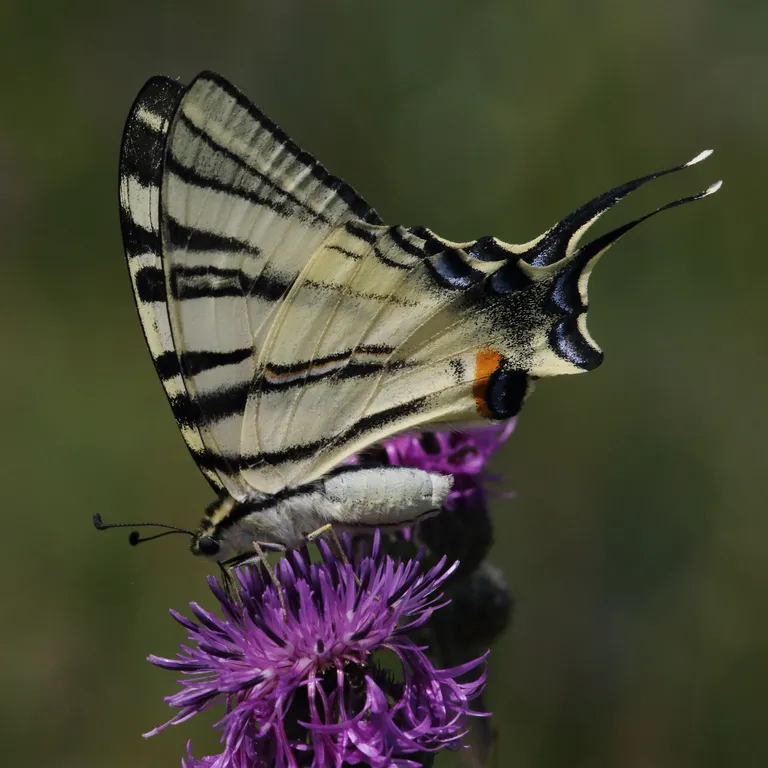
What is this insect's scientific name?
Iphiclides podalirius
